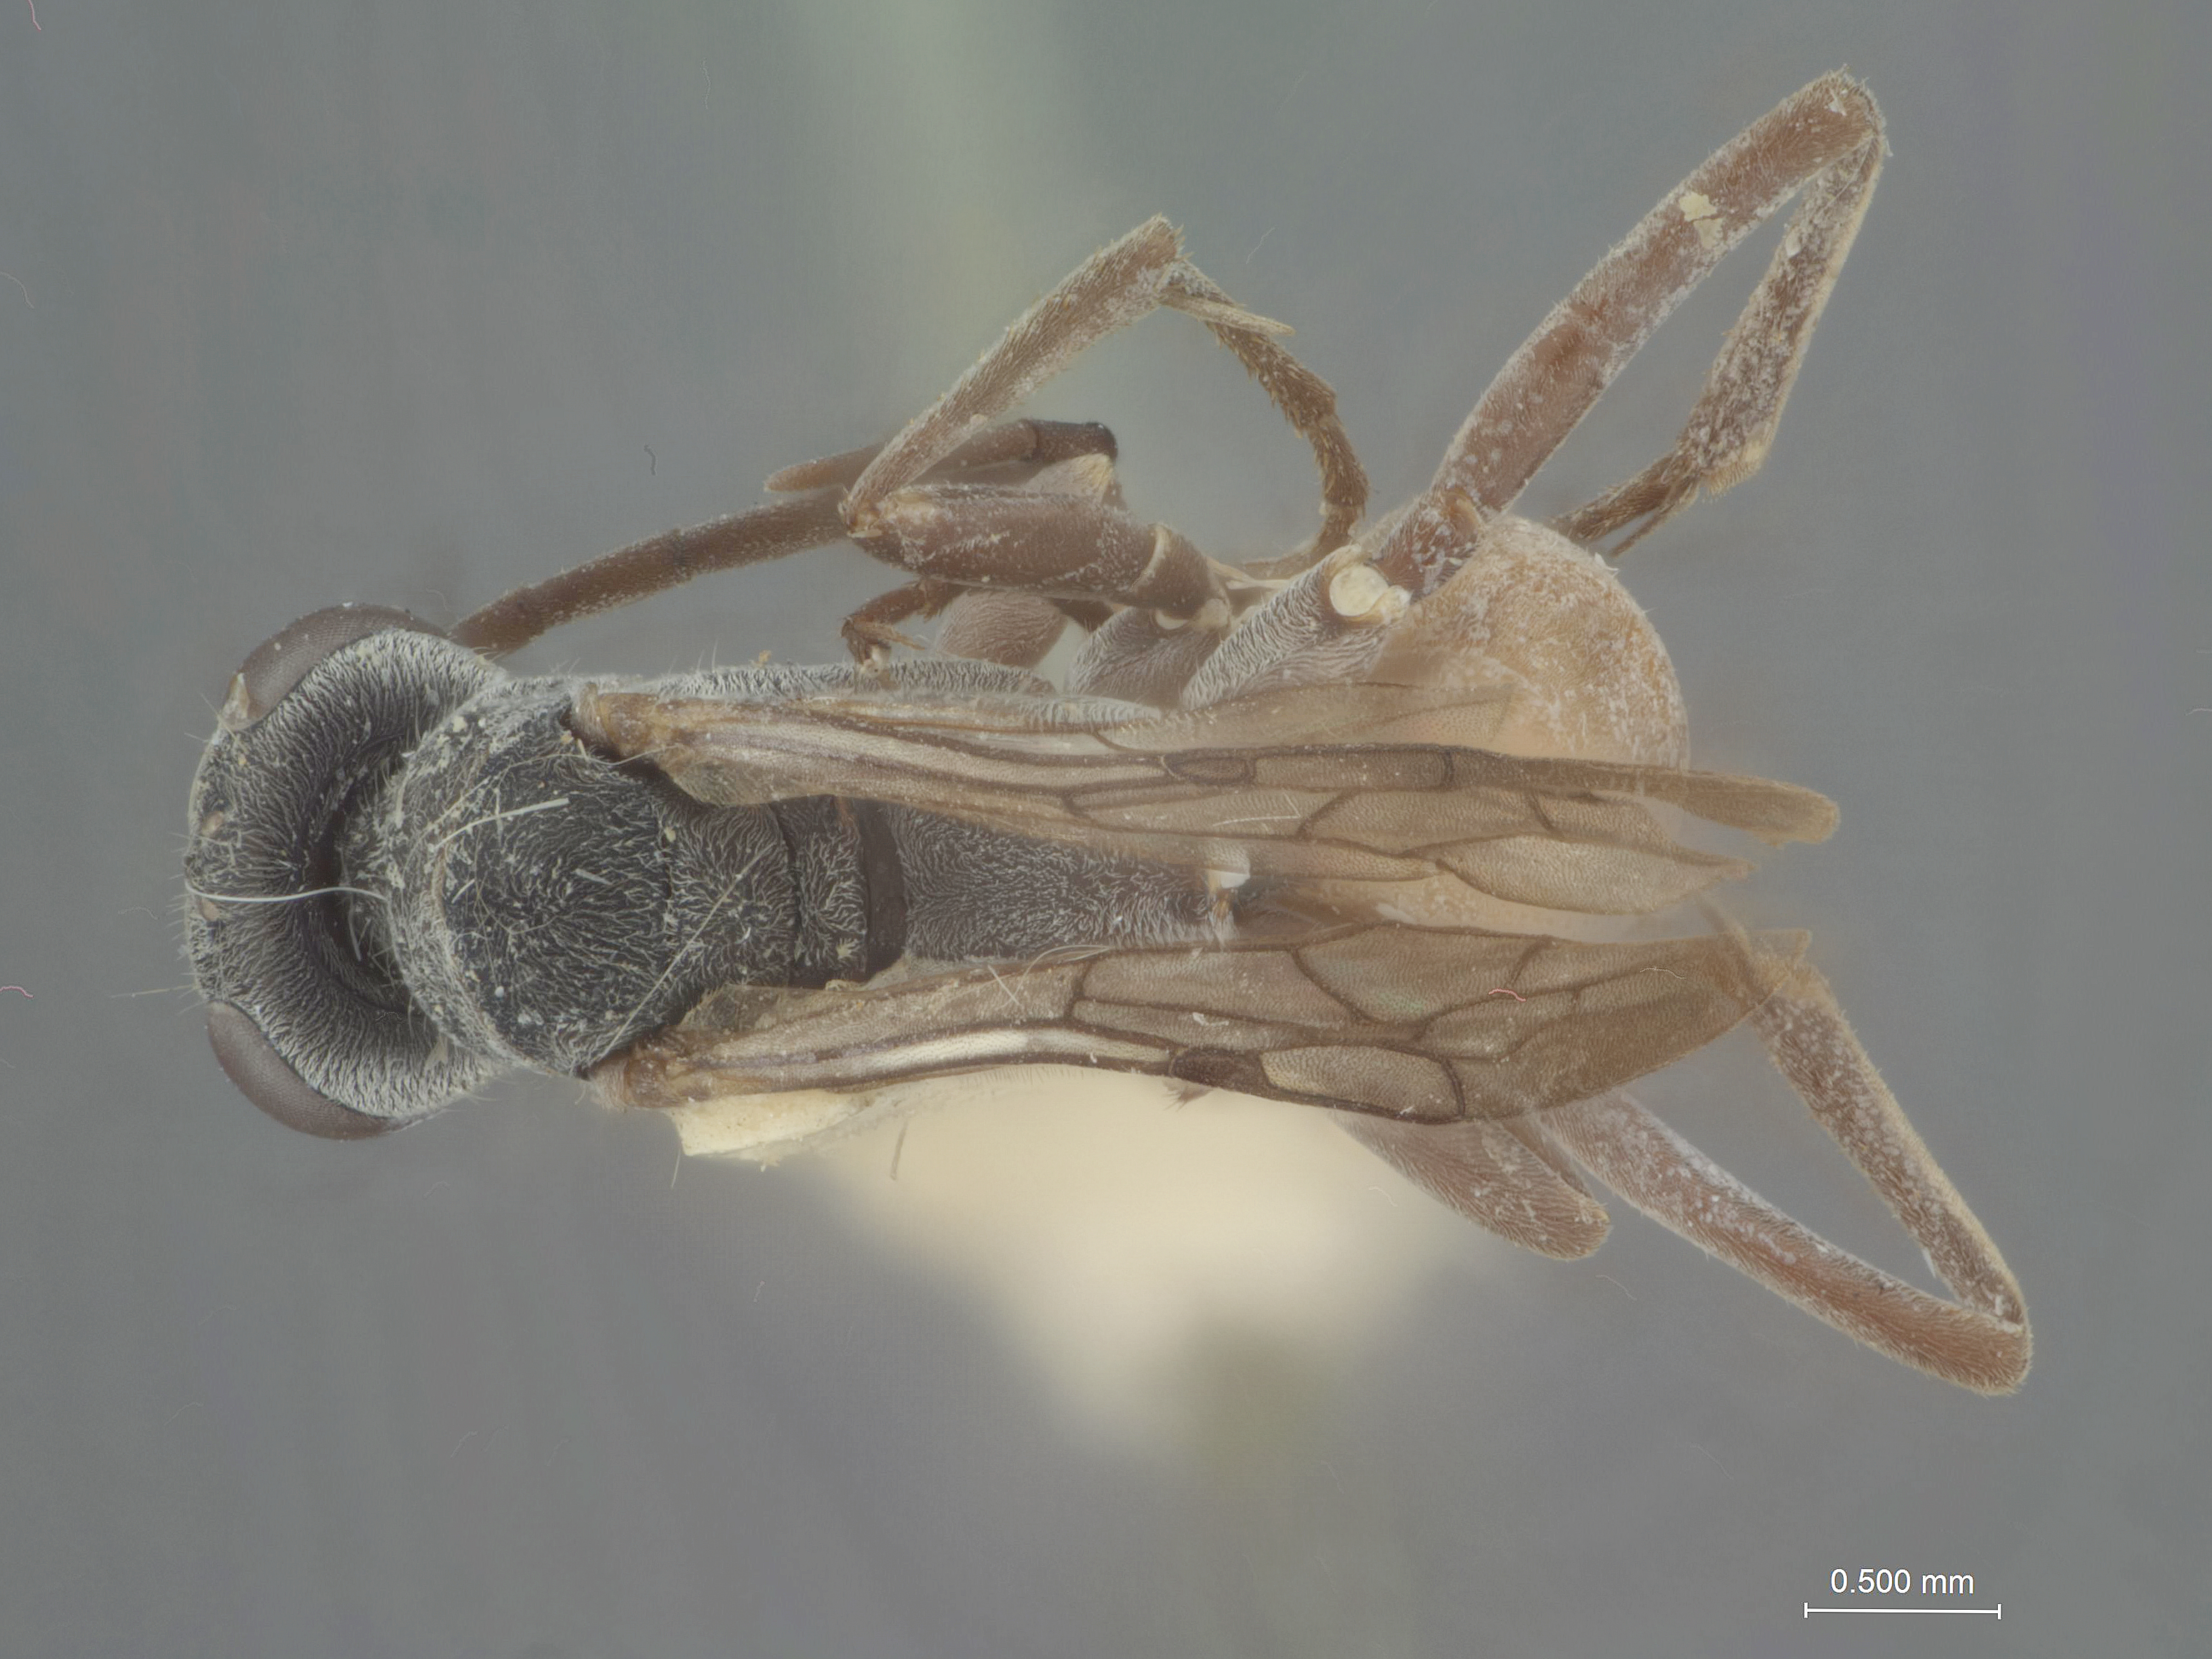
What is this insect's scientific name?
Ageniella seminole
